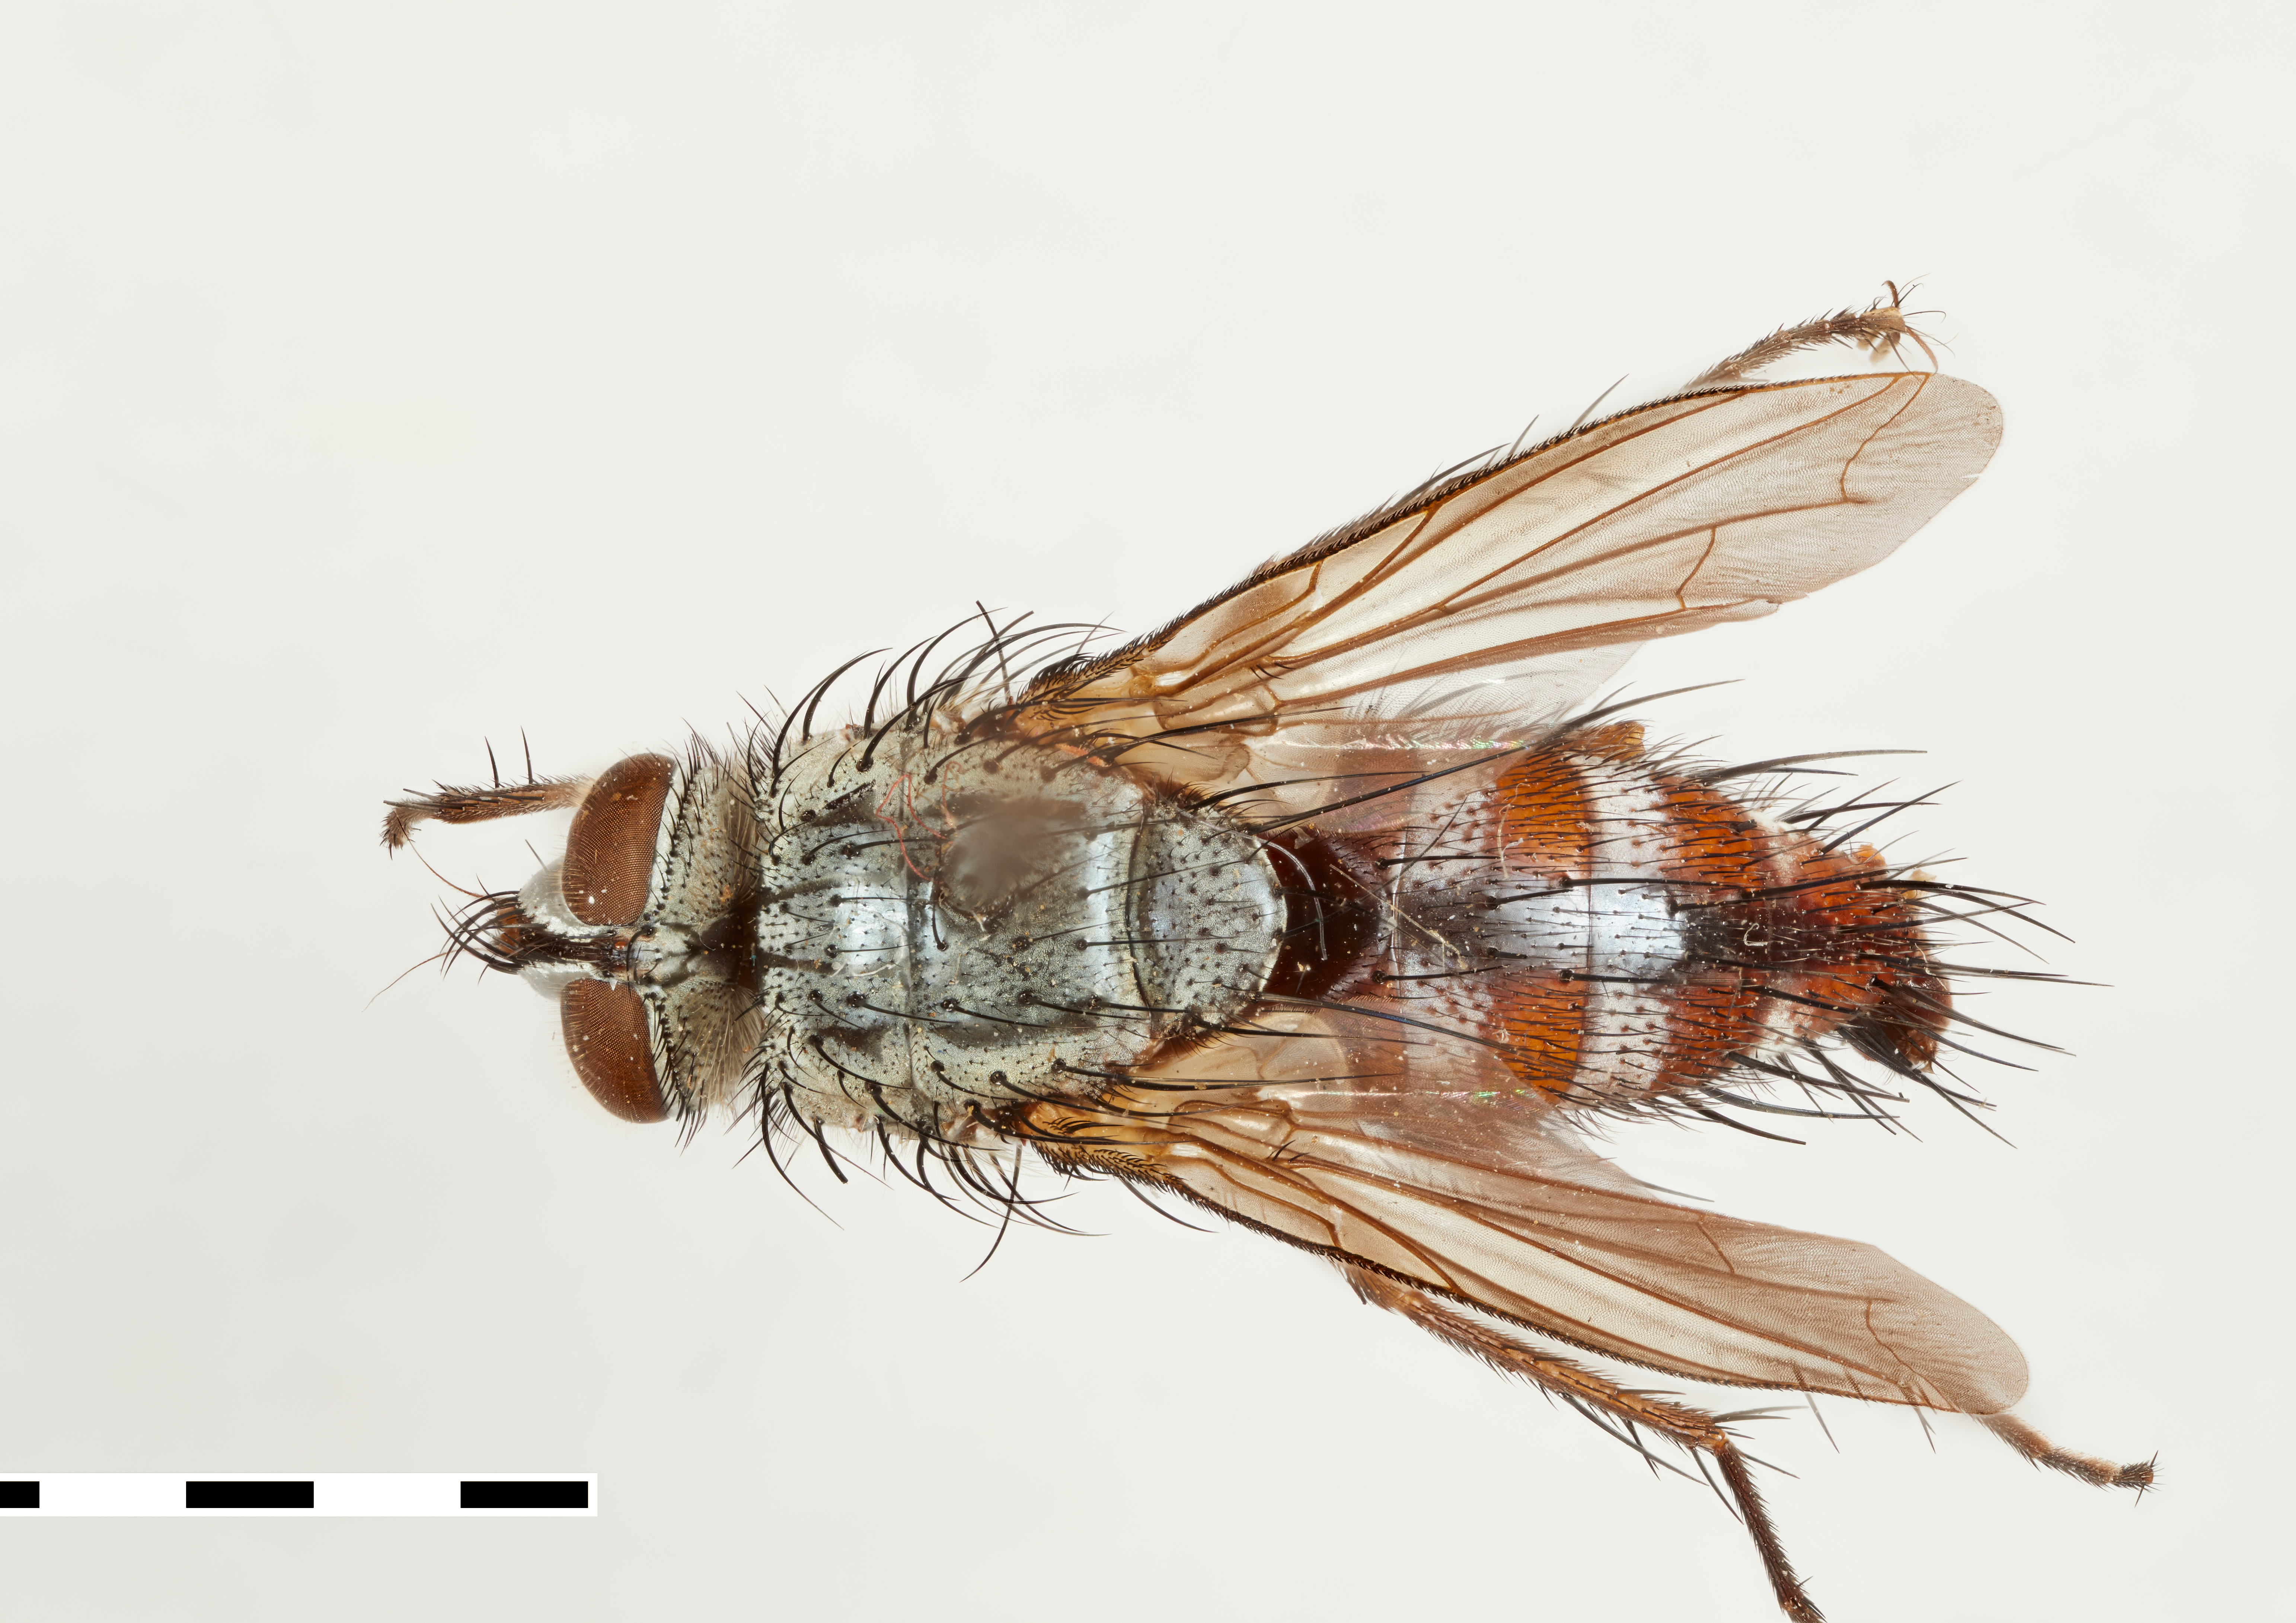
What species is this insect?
Pseudeuantha rubripes
